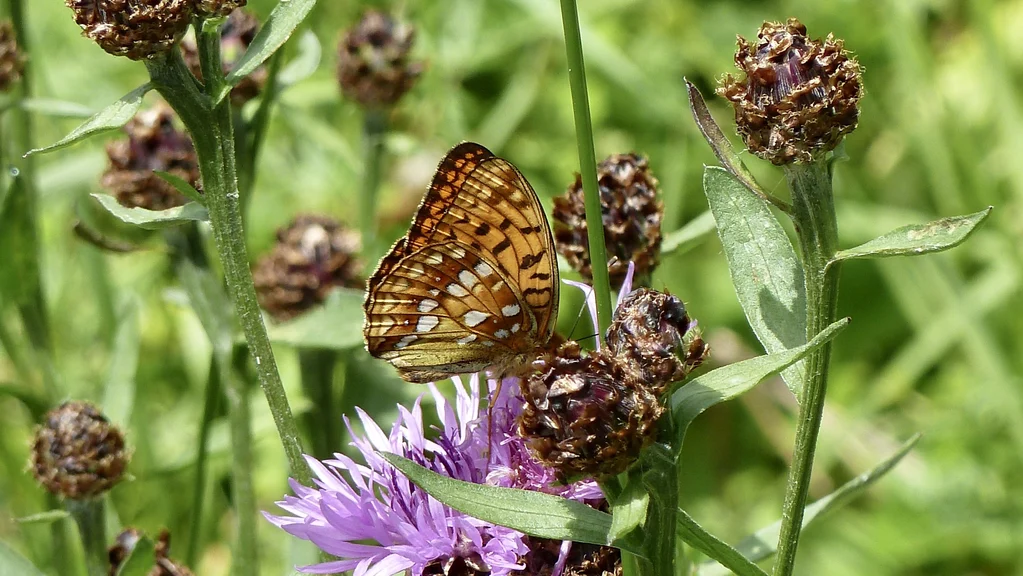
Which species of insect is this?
Fabriciana adippe
